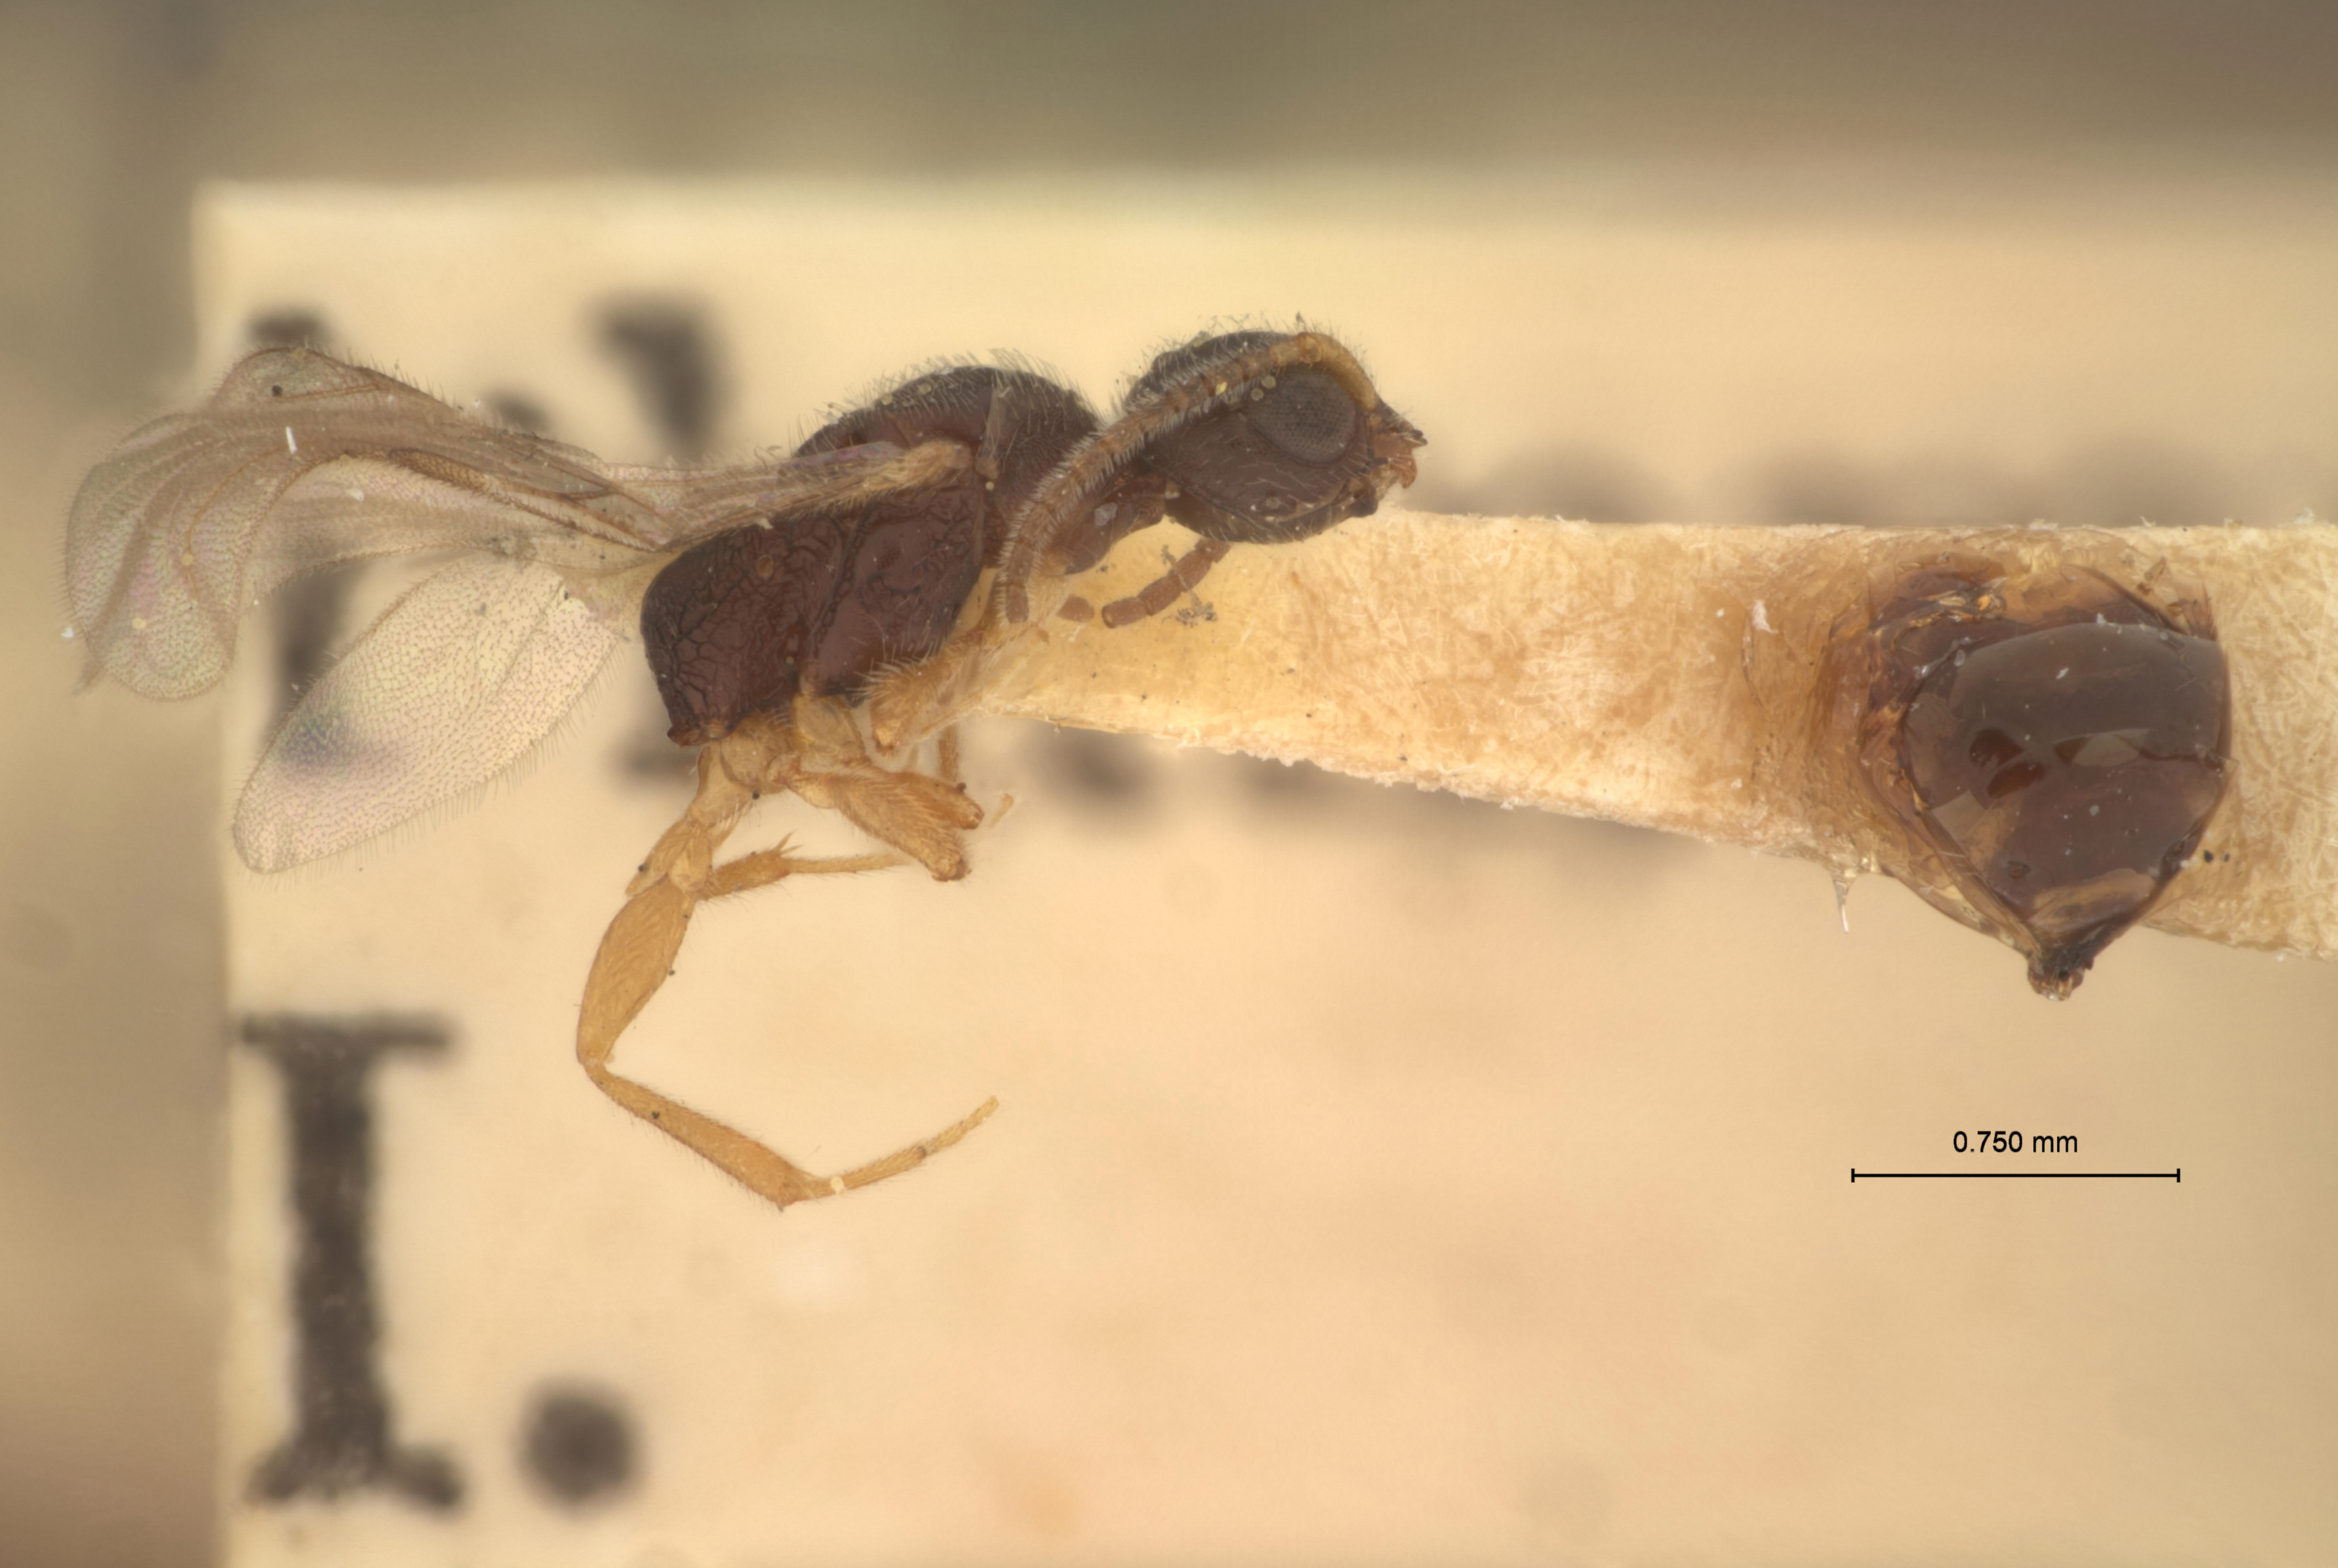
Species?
Dissomphalus barberi
